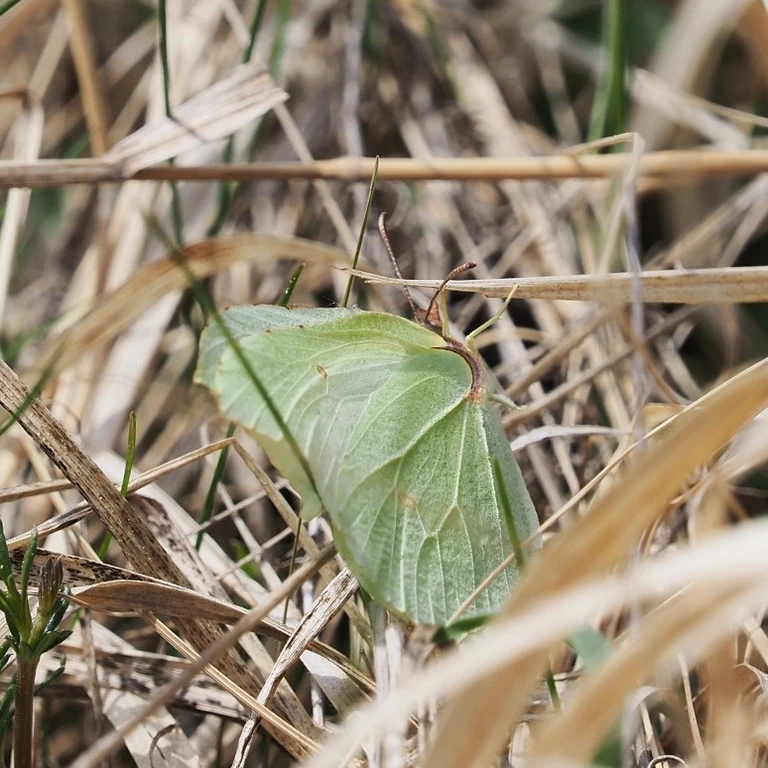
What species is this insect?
Gonepteryx rhamni
